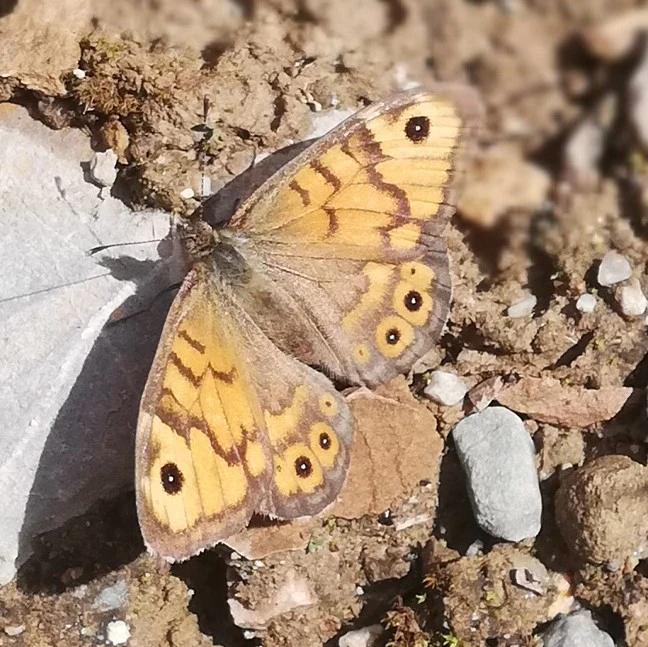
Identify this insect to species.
Lasiommata megera (also Pararge megera)
